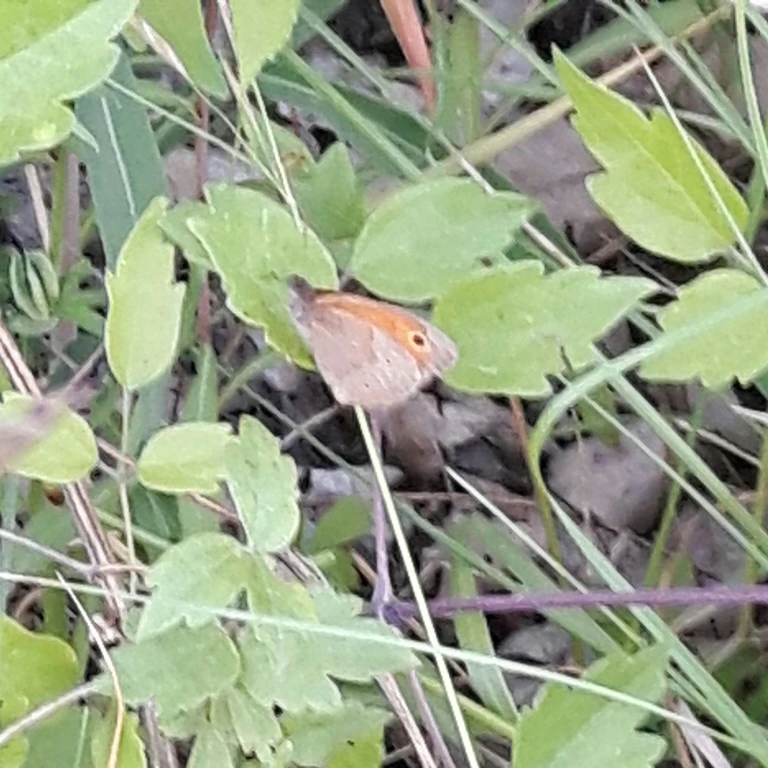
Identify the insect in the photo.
Maniola jurtina
